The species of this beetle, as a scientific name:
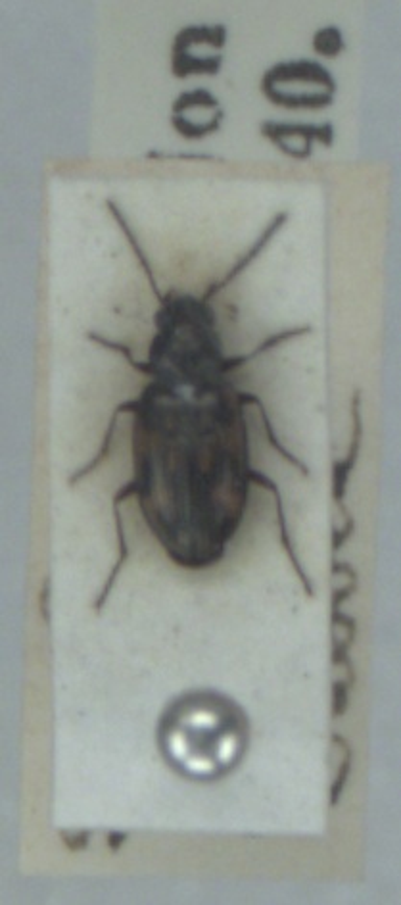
Bembidion obliquum
